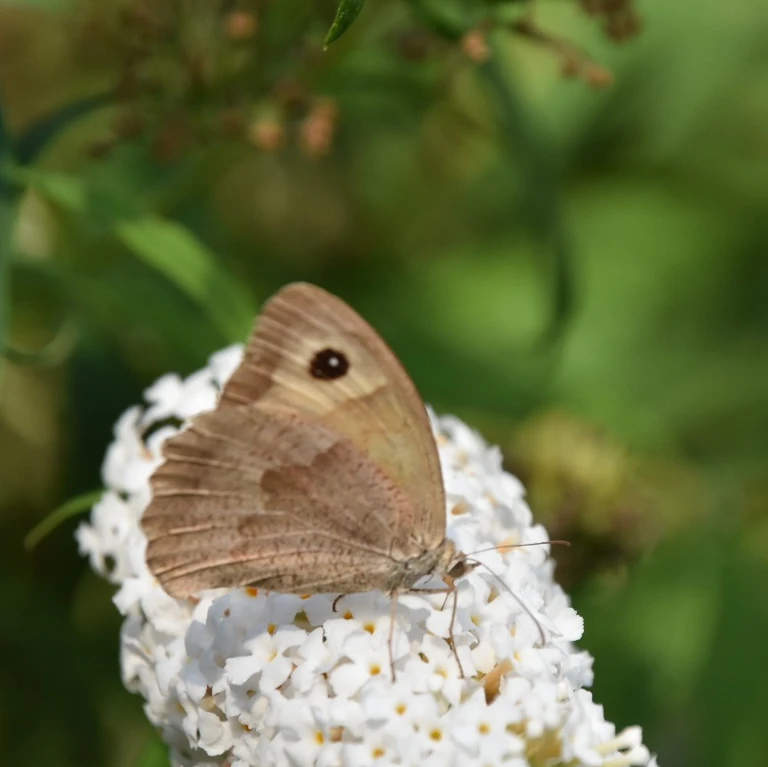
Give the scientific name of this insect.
Maniola jurtina
